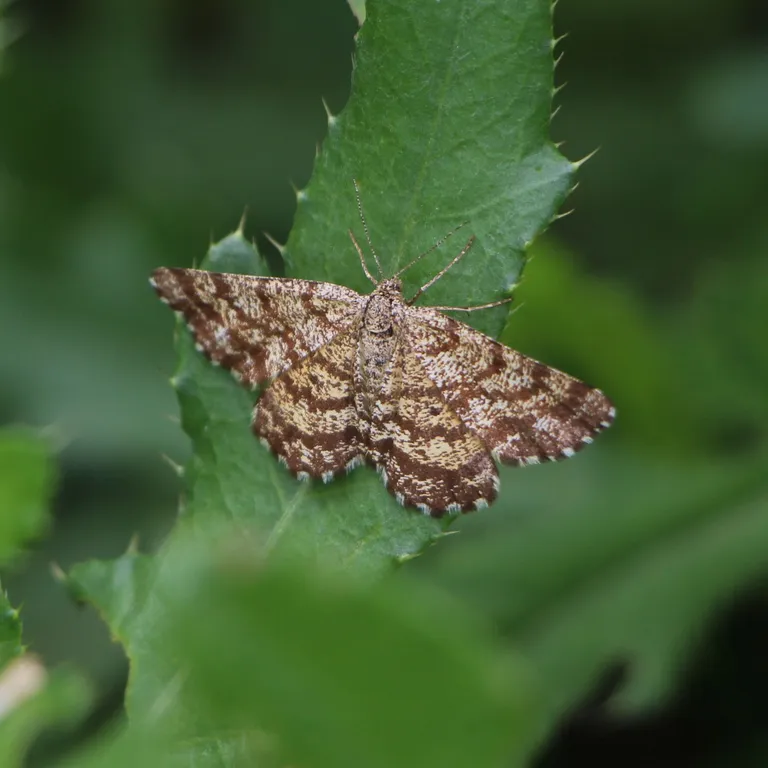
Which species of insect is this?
Ematurga atomaria
